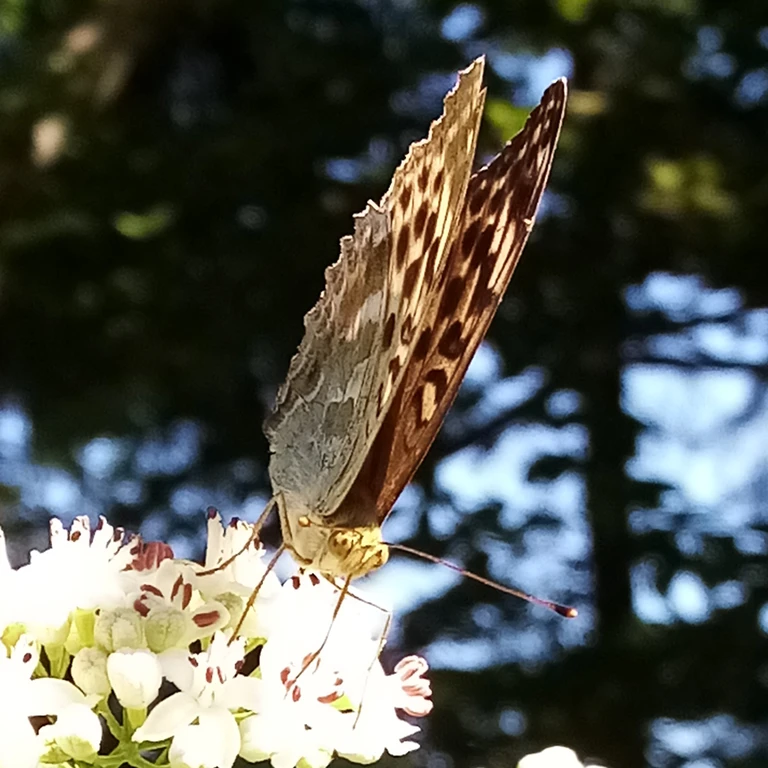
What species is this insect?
Argynnis paphia
